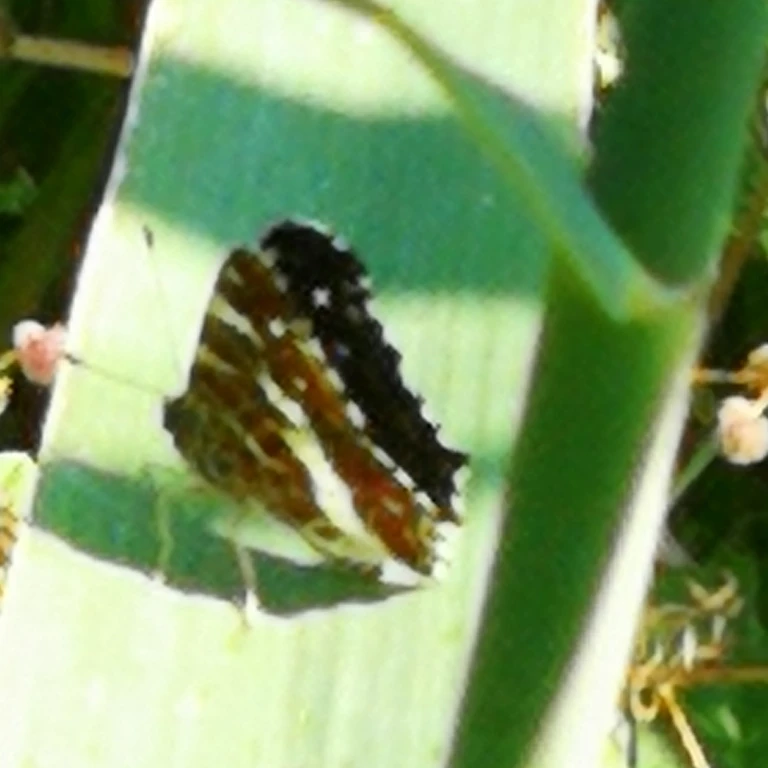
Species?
Araschnia levana
